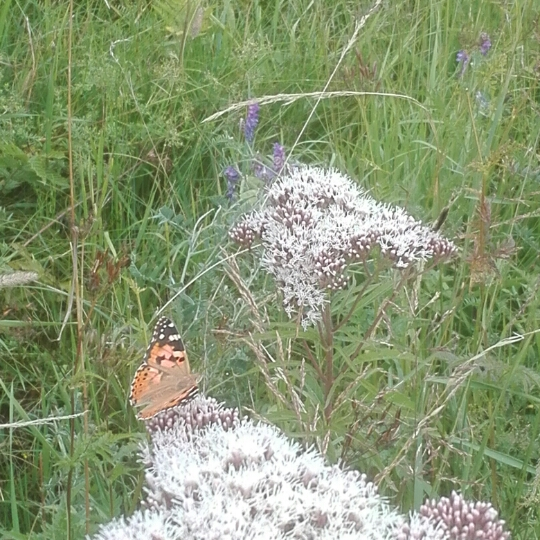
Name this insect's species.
Vanessa cardui
